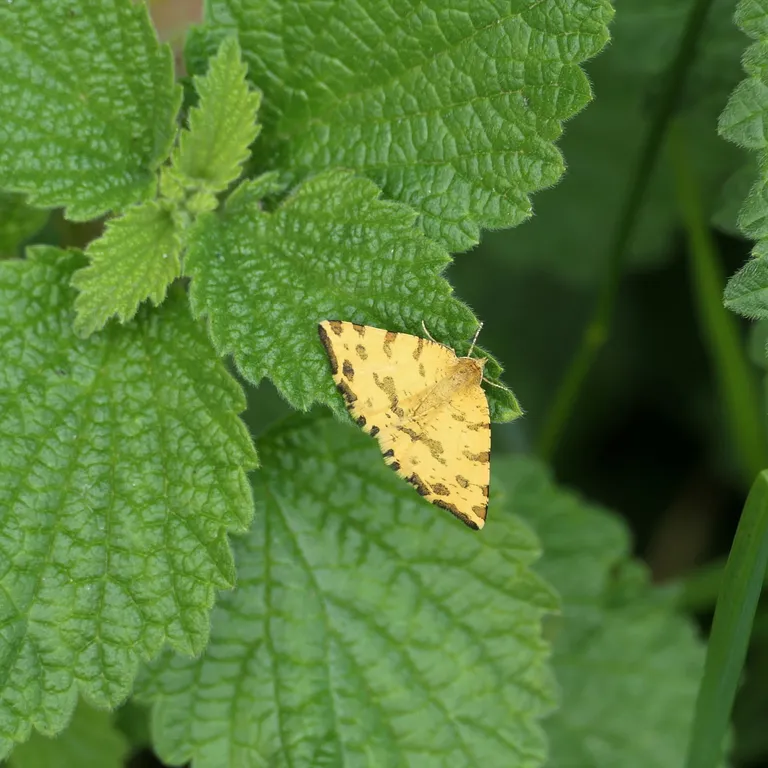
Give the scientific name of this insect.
Pseudopanthera macularia
